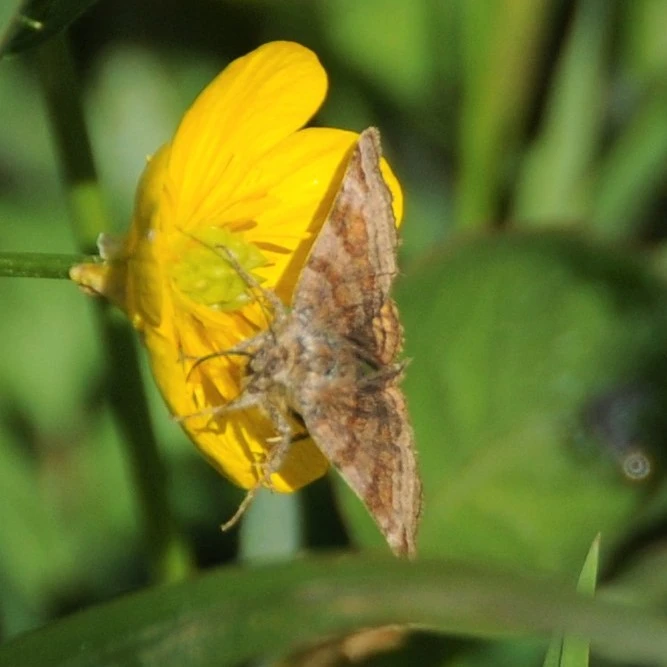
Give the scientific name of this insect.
Euclidia glyphica
